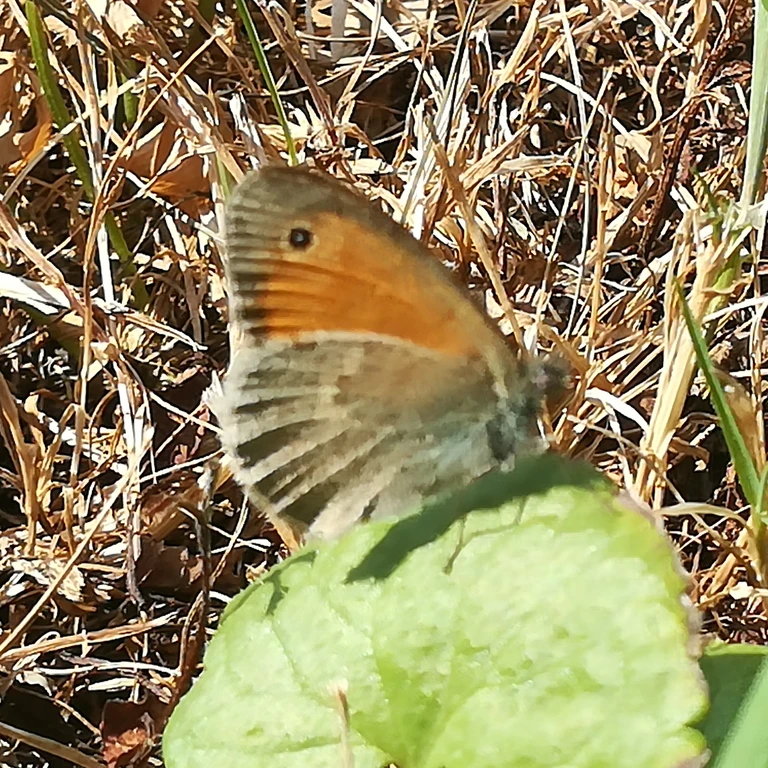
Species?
Coenonympha pamphilus
